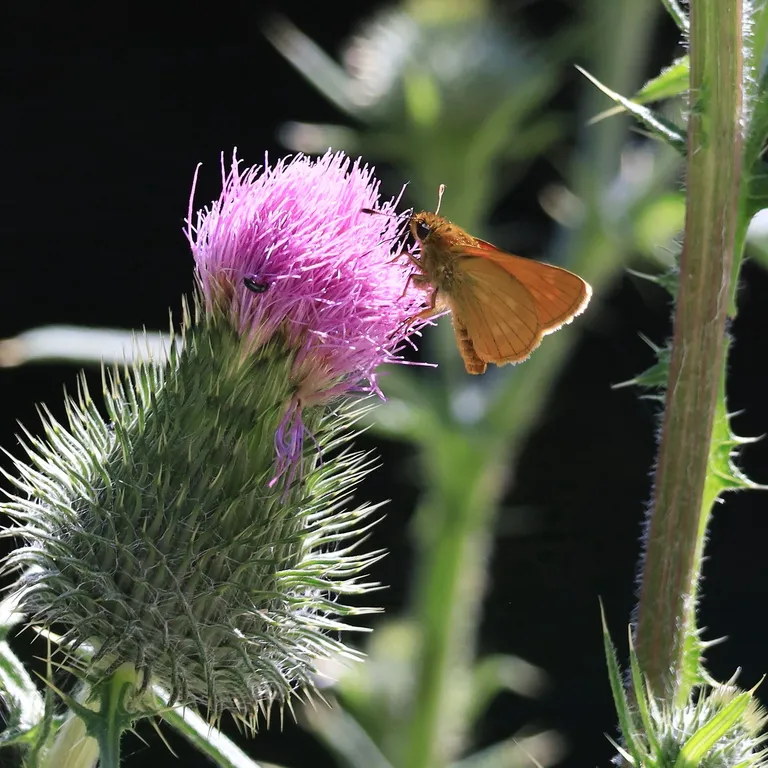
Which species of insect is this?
Ochlodes sylvanus (also Ochlodes venata)
